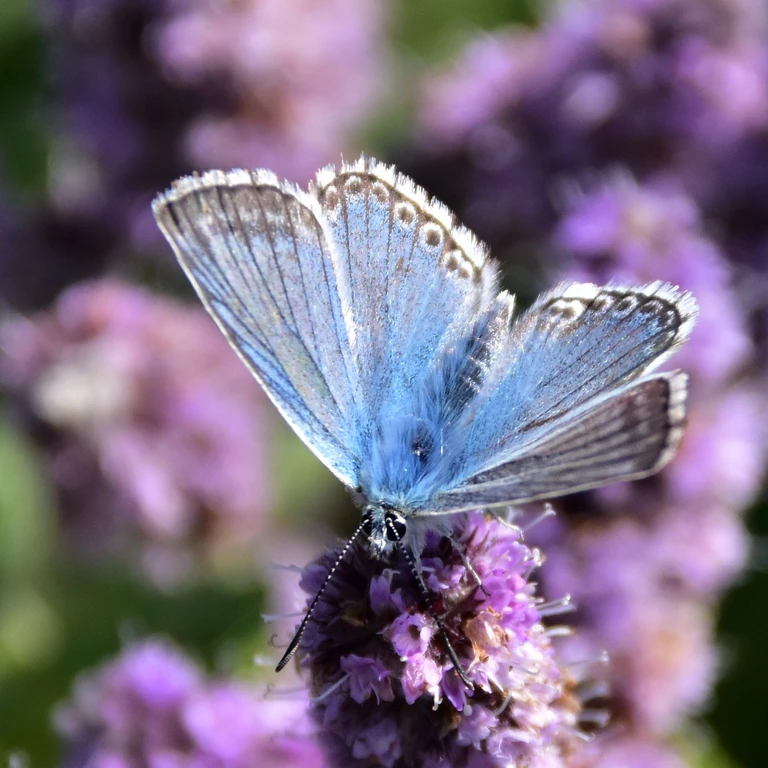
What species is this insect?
Lysandra coridon
